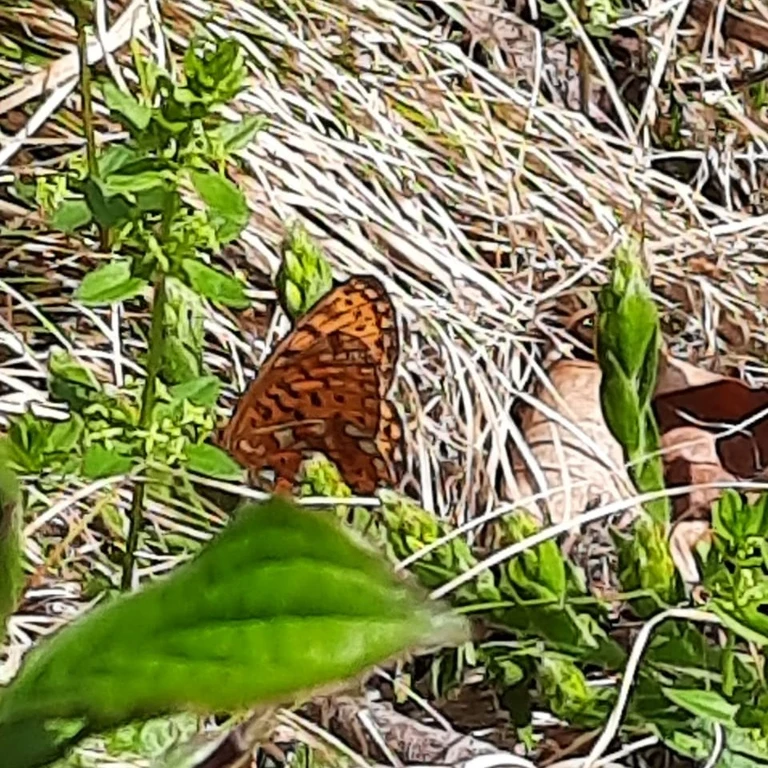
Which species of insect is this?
Boloria euphrosyne (also Clossiana euphrosyne)
